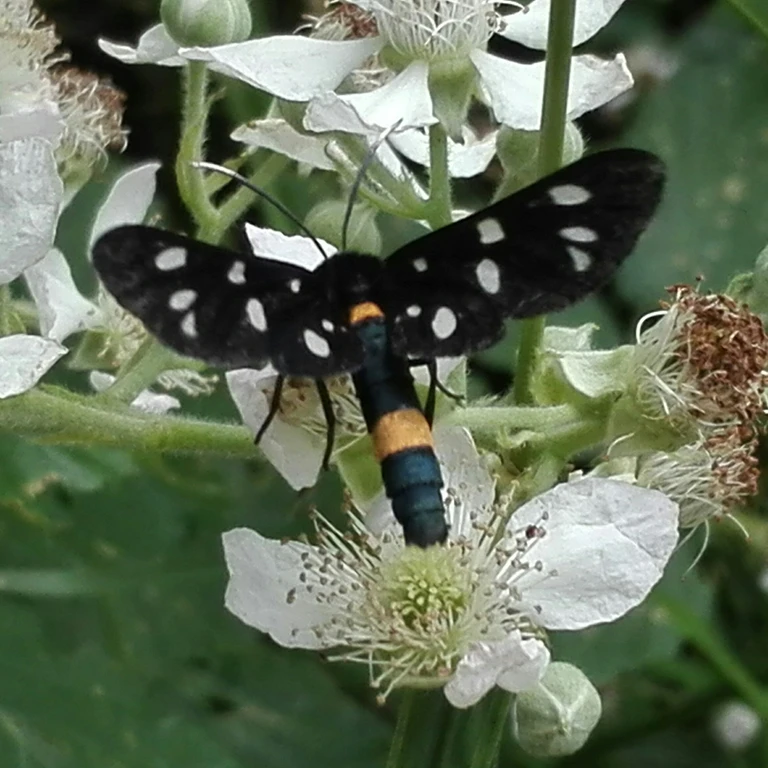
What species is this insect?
Amata phegea
